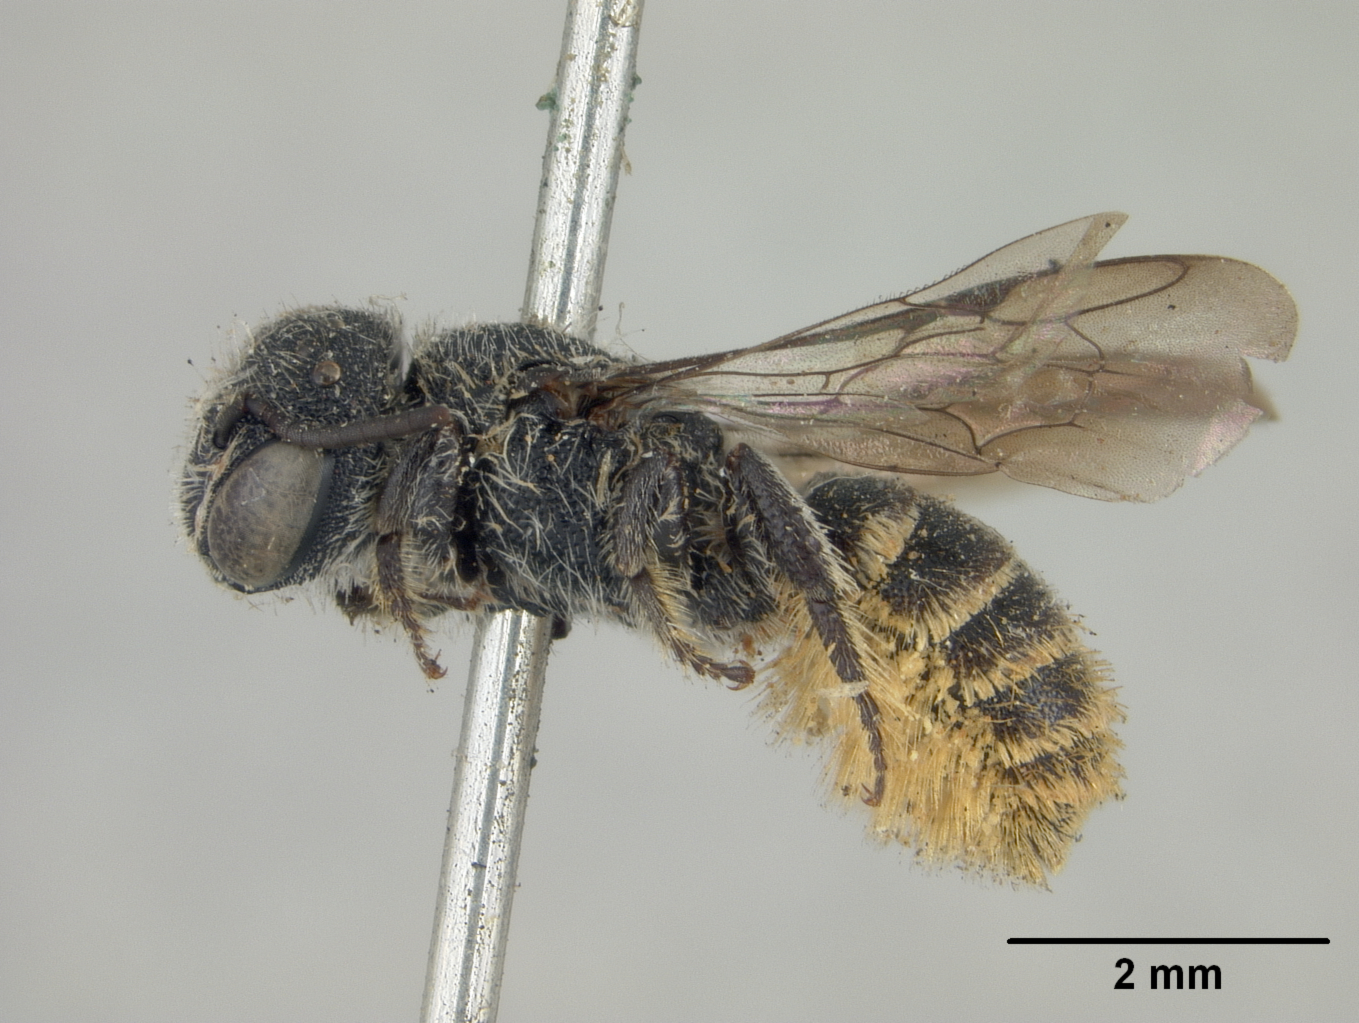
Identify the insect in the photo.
Heriades bruneri
